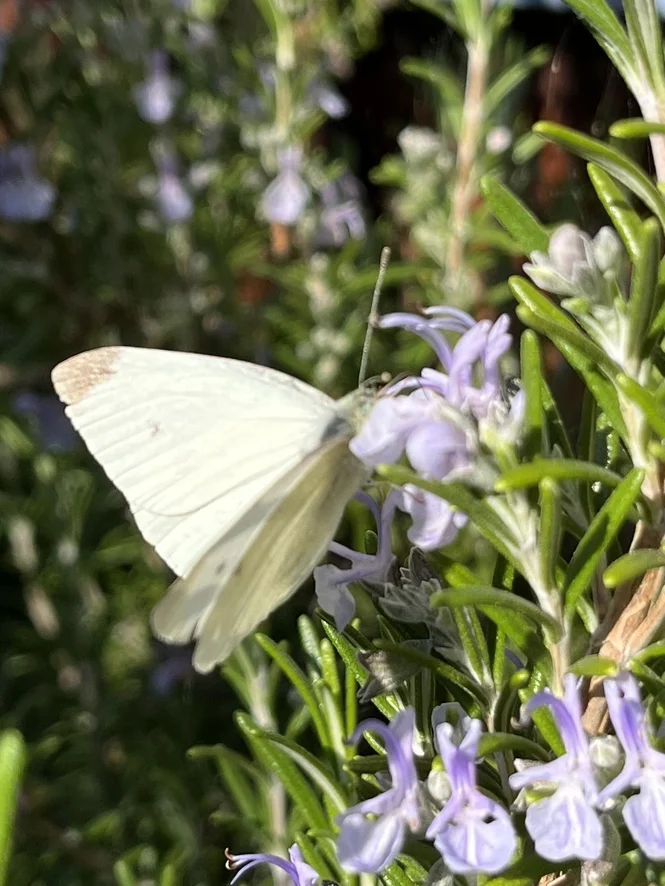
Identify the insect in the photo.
Pieris rapae
